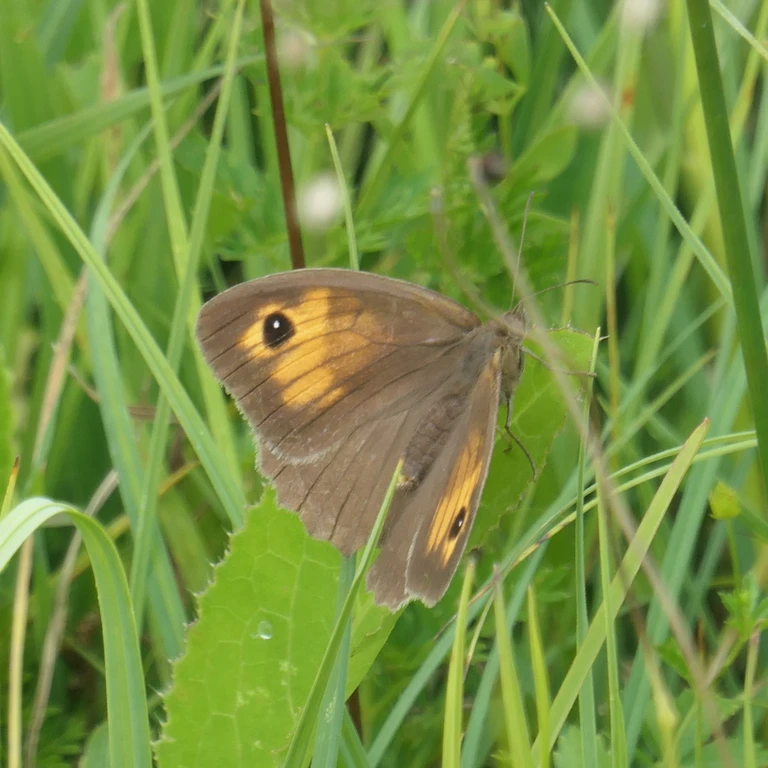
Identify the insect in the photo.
Maniola jurtina
